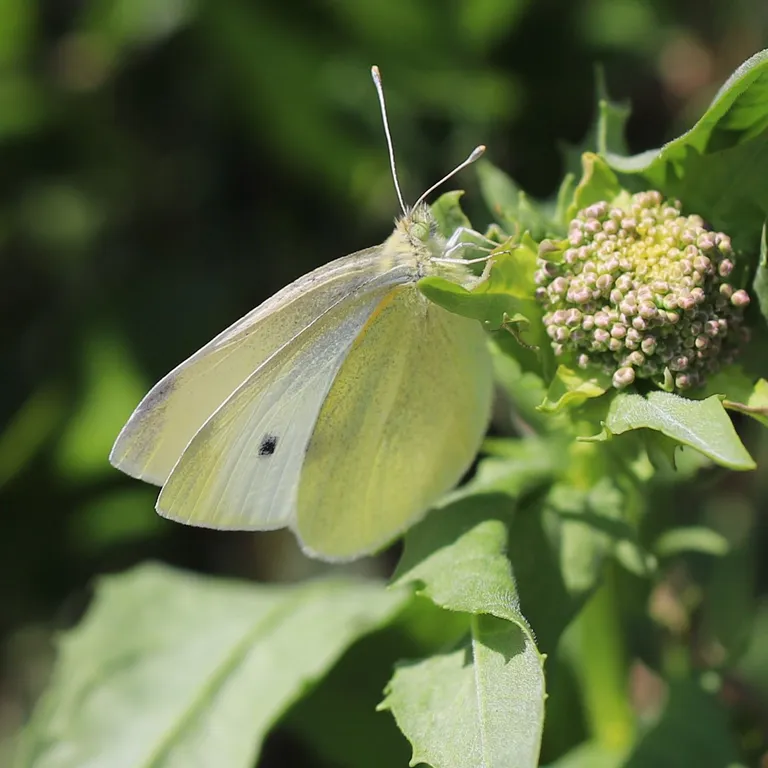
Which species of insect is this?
Pieris rapae
